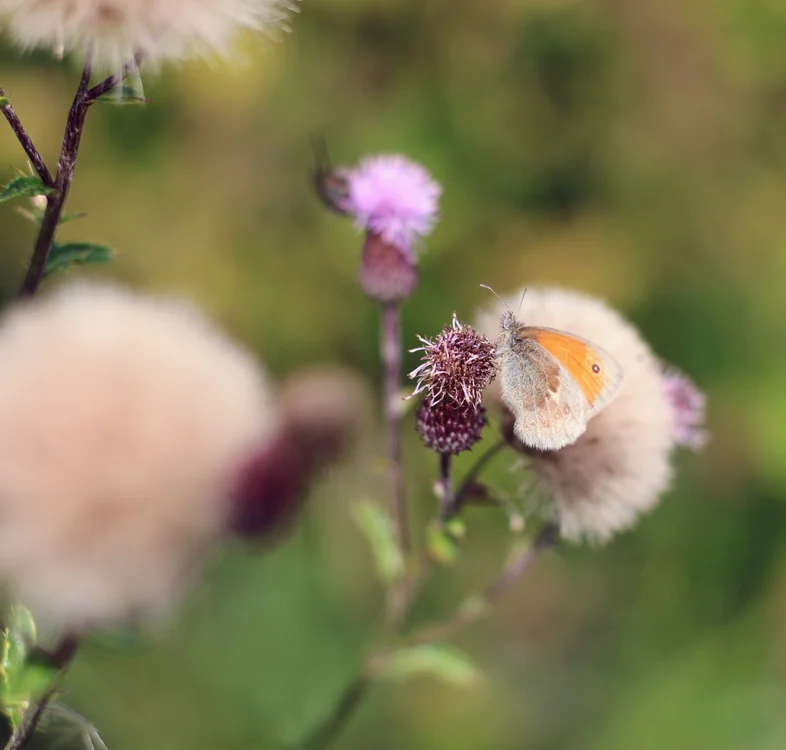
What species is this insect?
Coenonympha pamphilus
